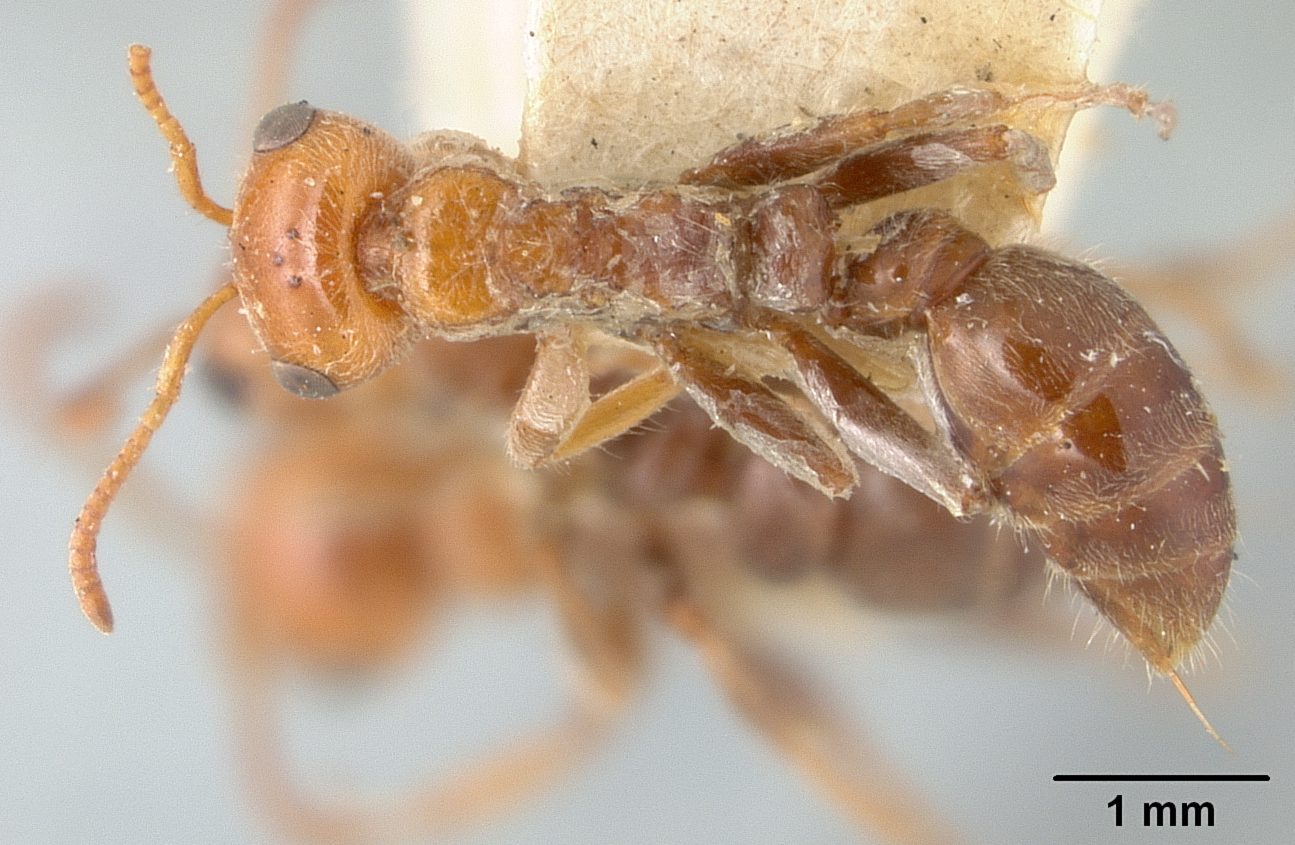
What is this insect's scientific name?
Pseudomyrma kuenckeli
